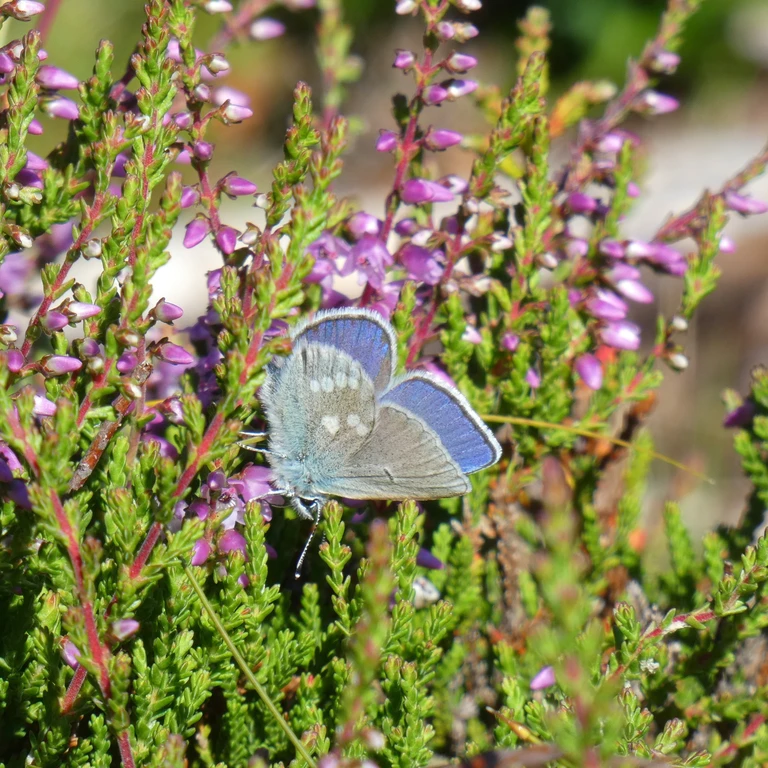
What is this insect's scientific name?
Agriades orbitulus (also Albulina orbitulus)
